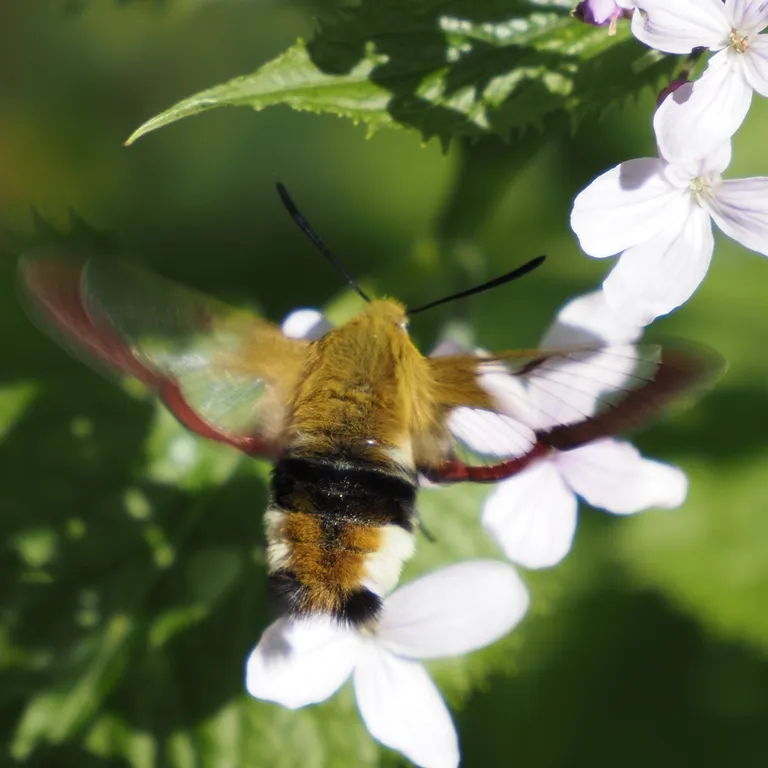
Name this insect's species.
Hemaris fuciformis
